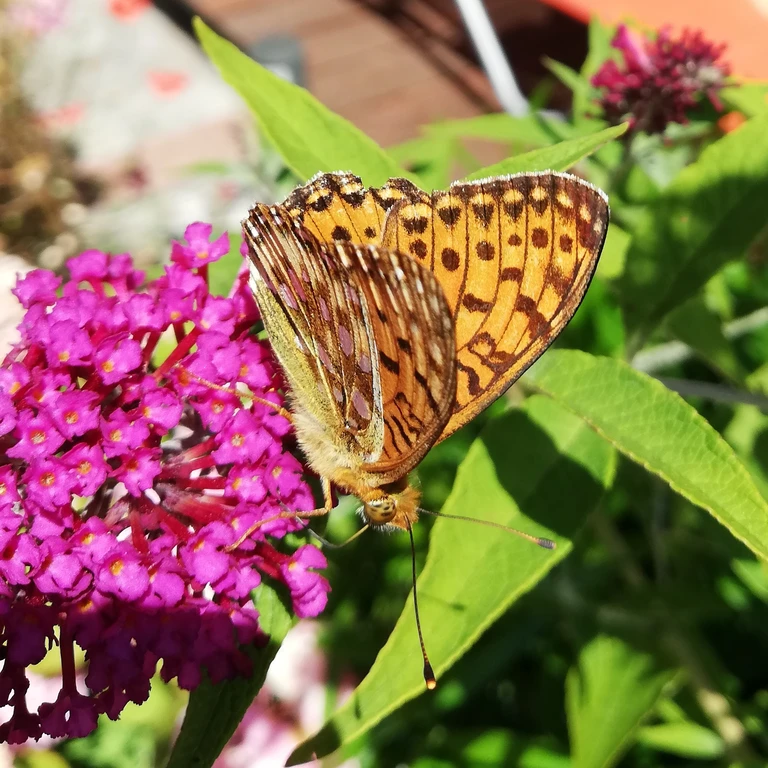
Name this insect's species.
Speyeria aglaja
